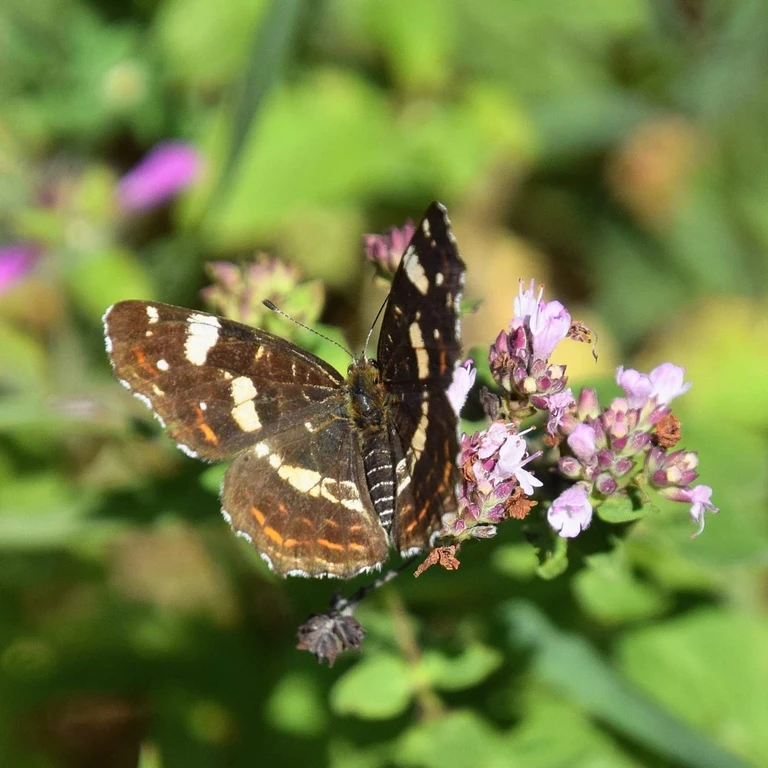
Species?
Araschnia levana
